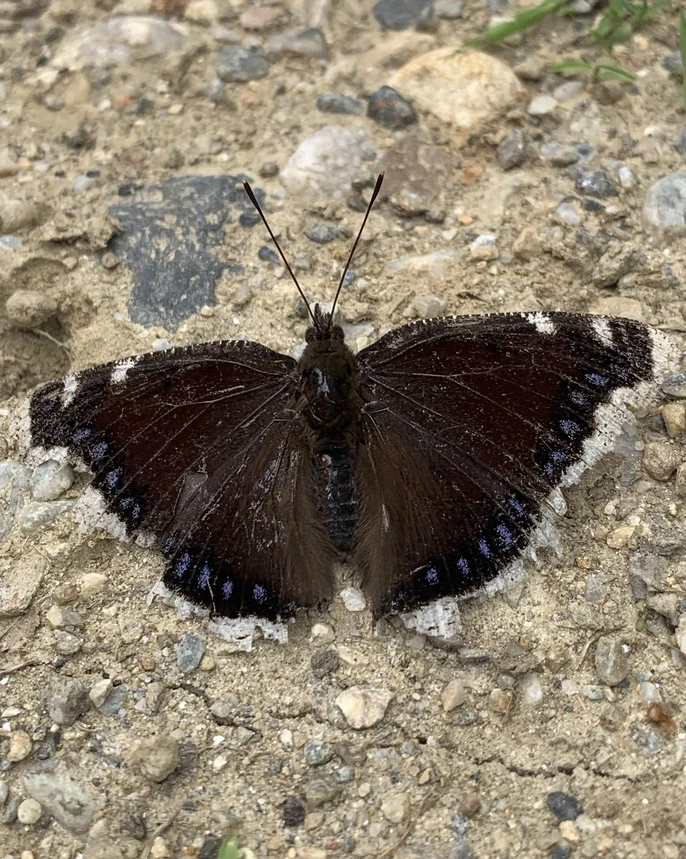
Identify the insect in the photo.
Nymphalis antiopa
